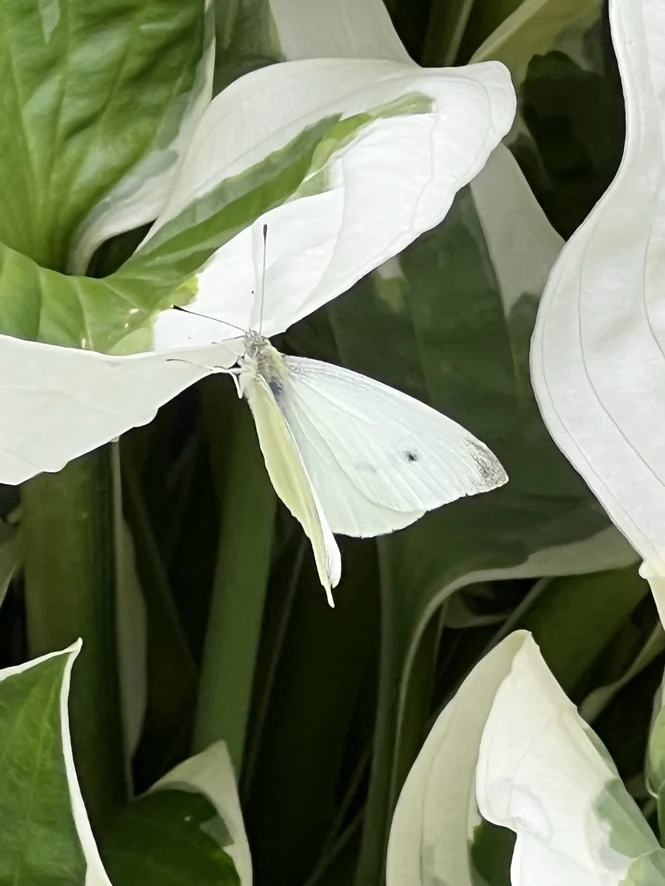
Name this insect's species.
Pieris rapae
